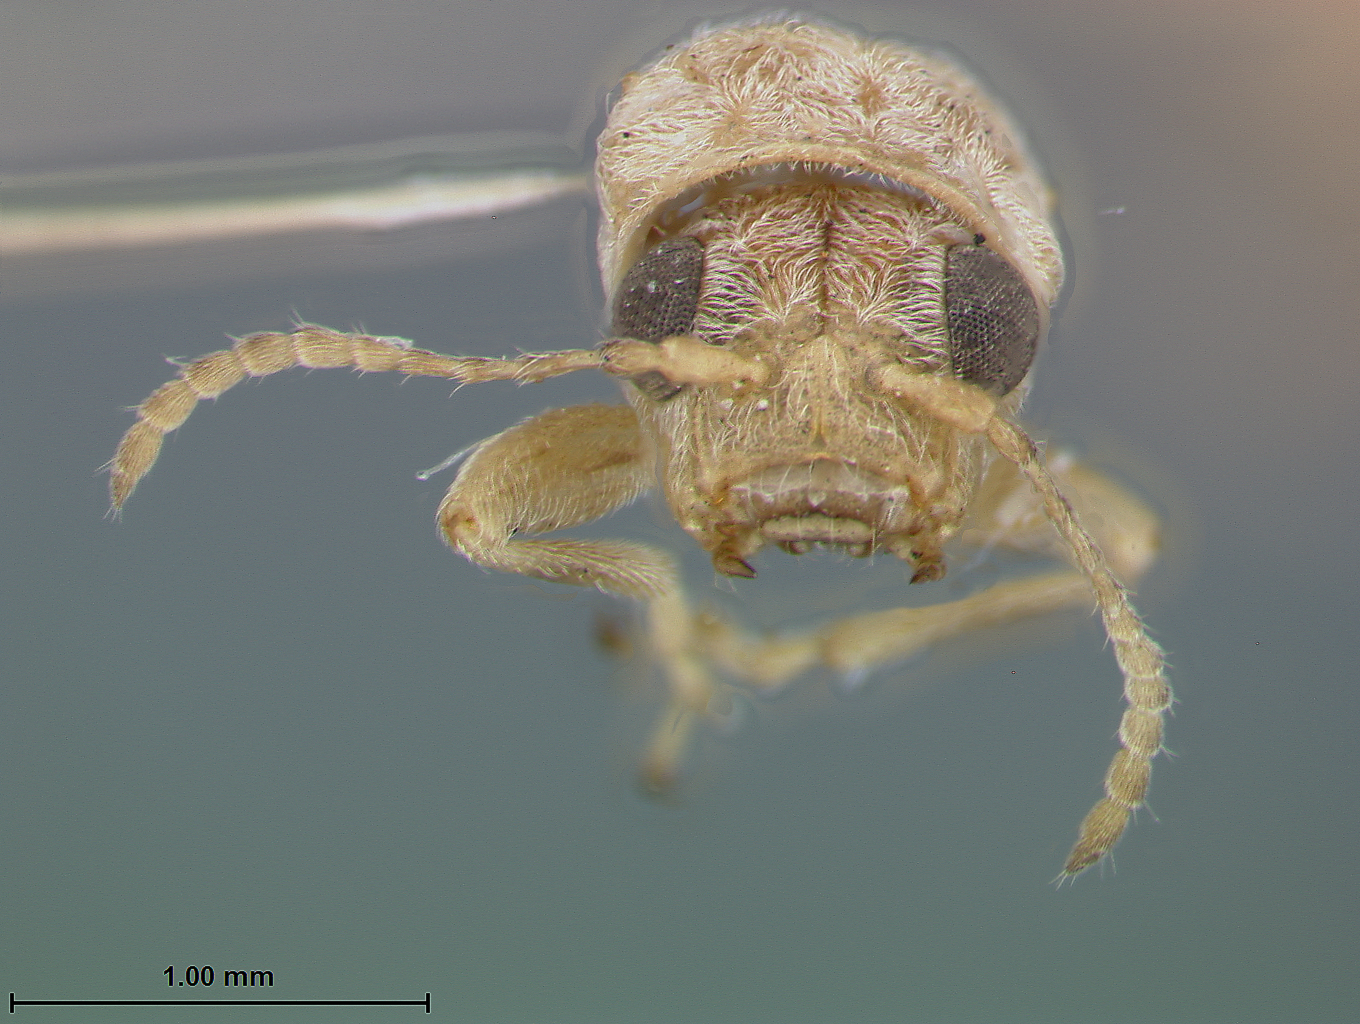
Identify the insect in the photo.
Monoxia beebei
